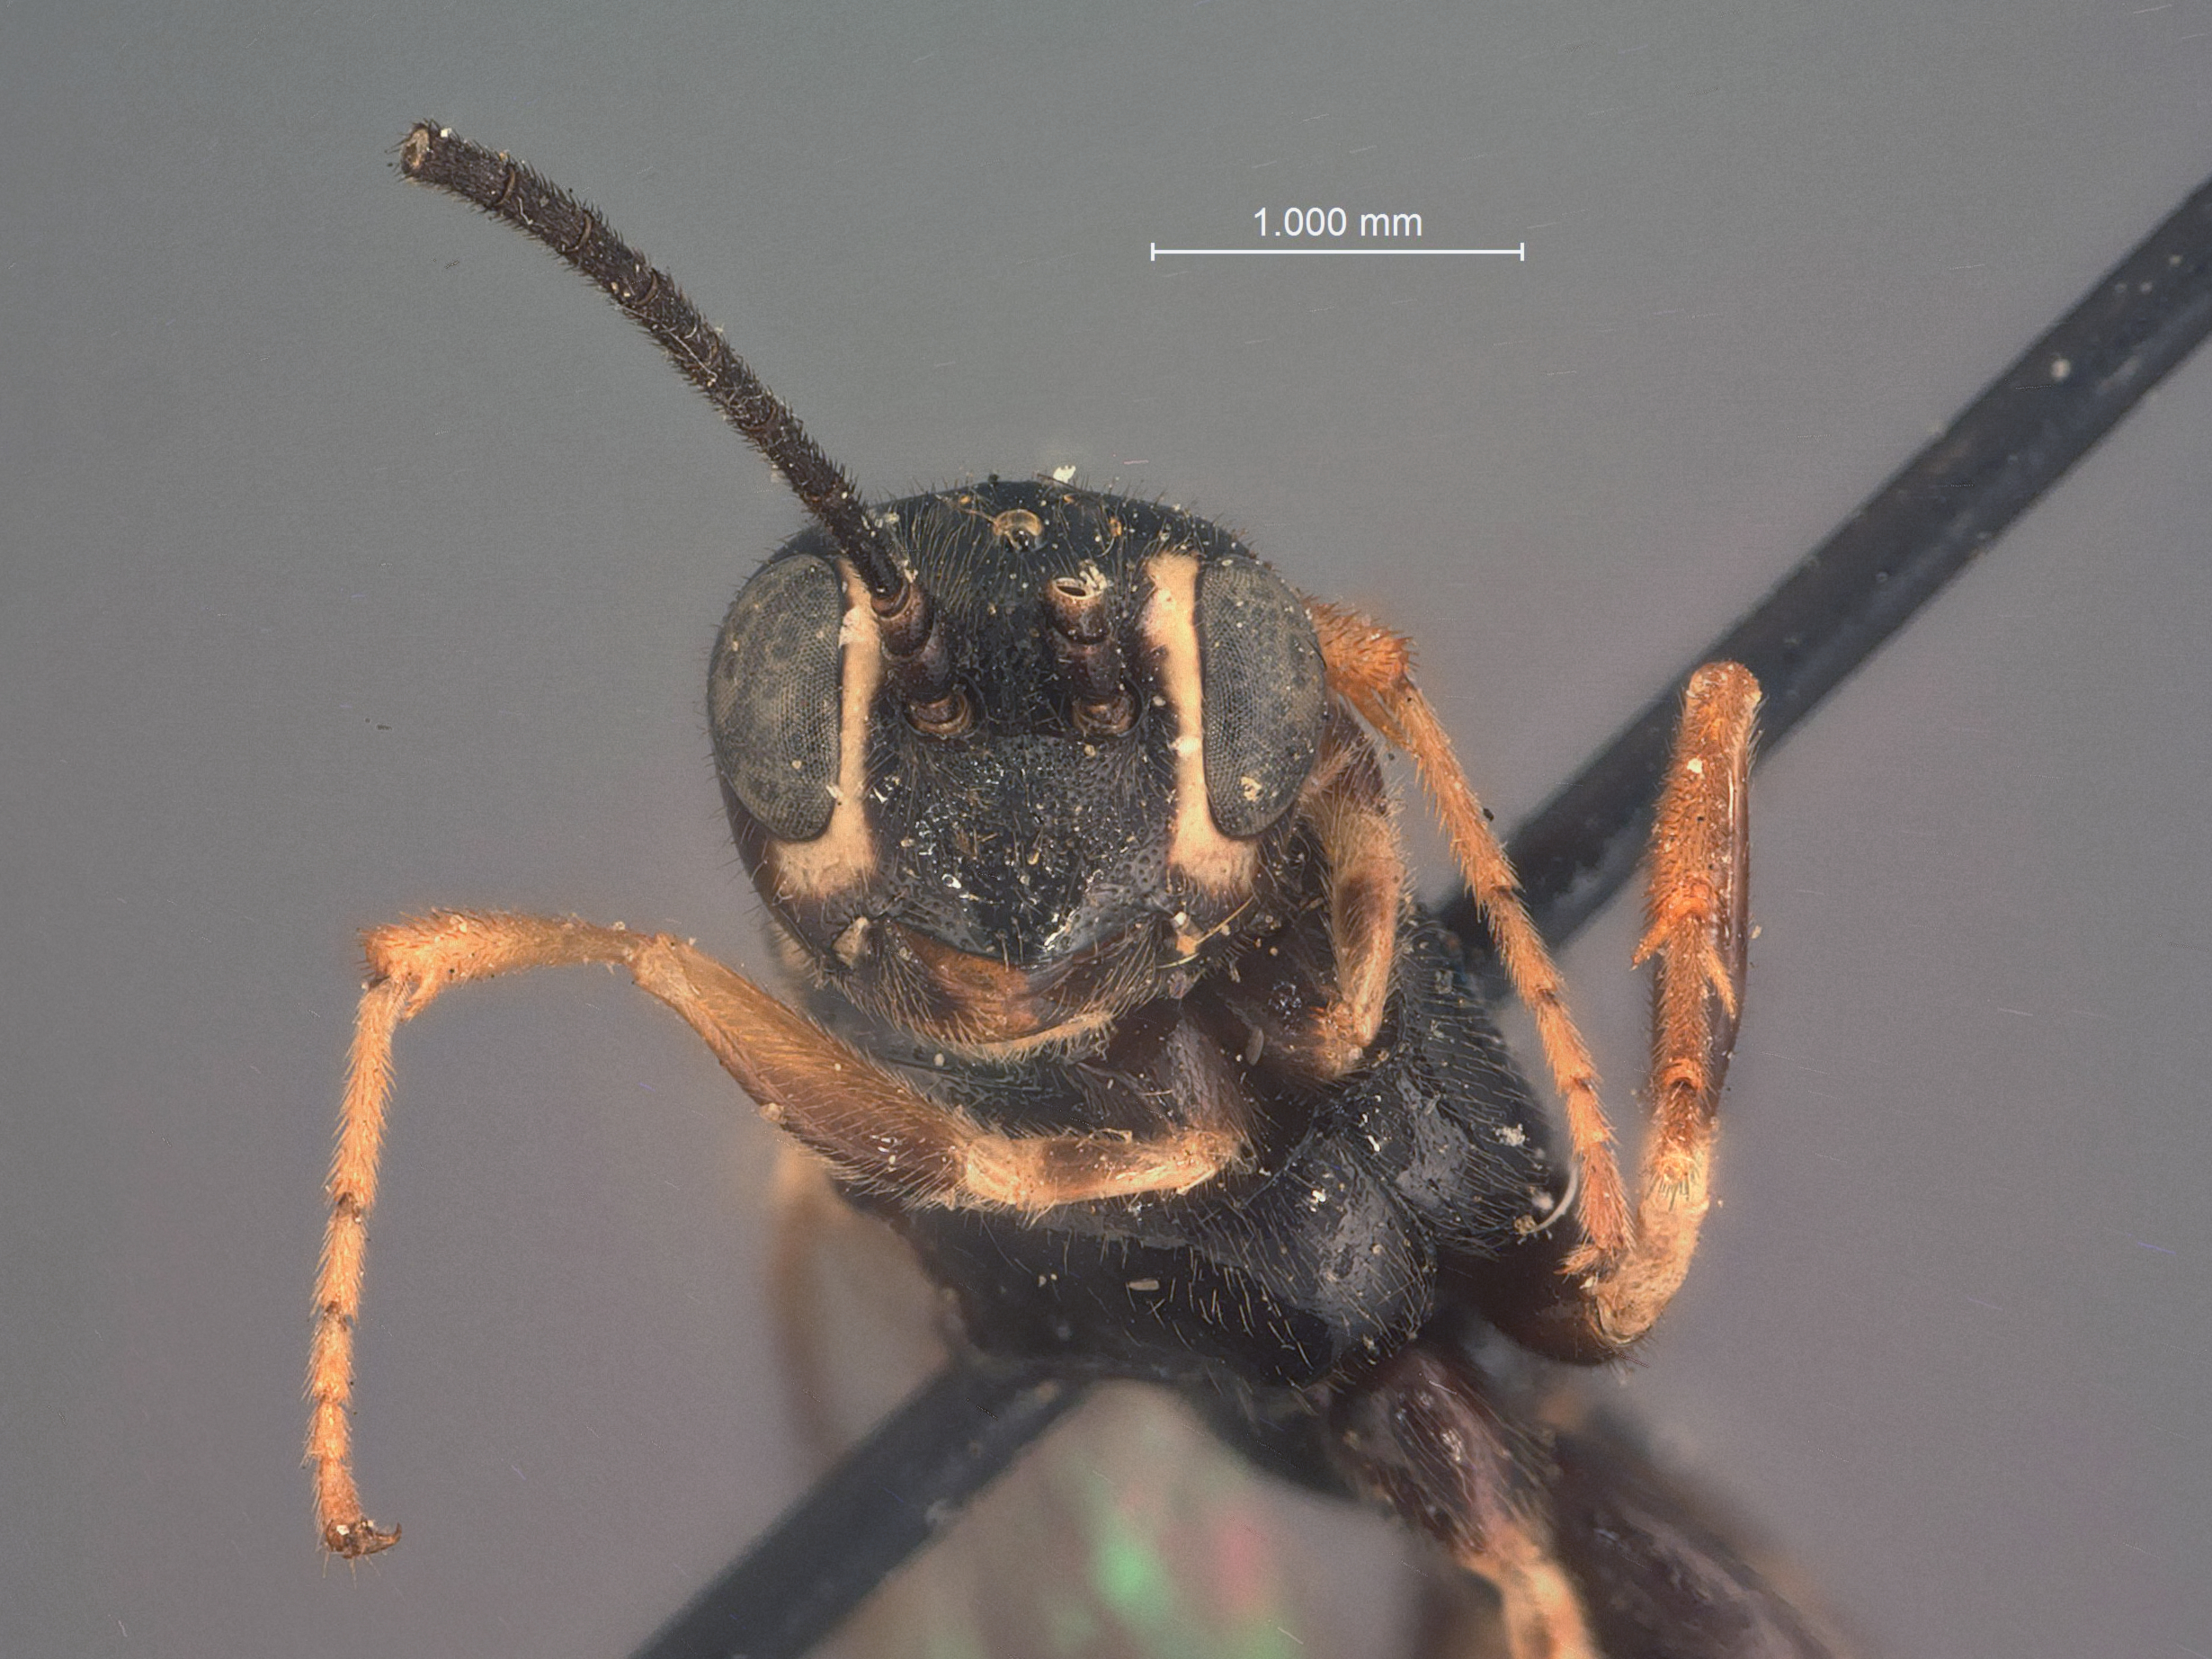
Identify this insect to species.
Asthenara ruficincta
